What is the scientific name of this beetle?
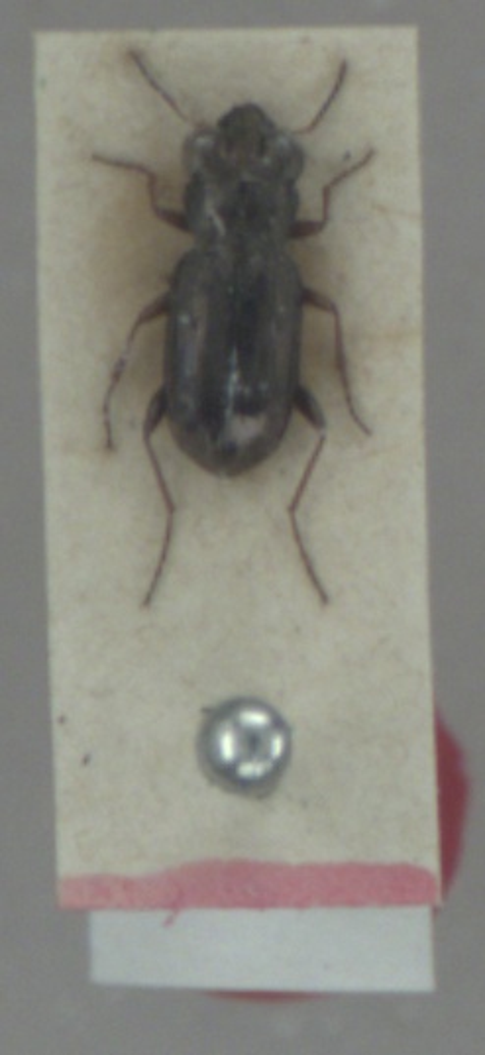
Notiophilus rufipes
